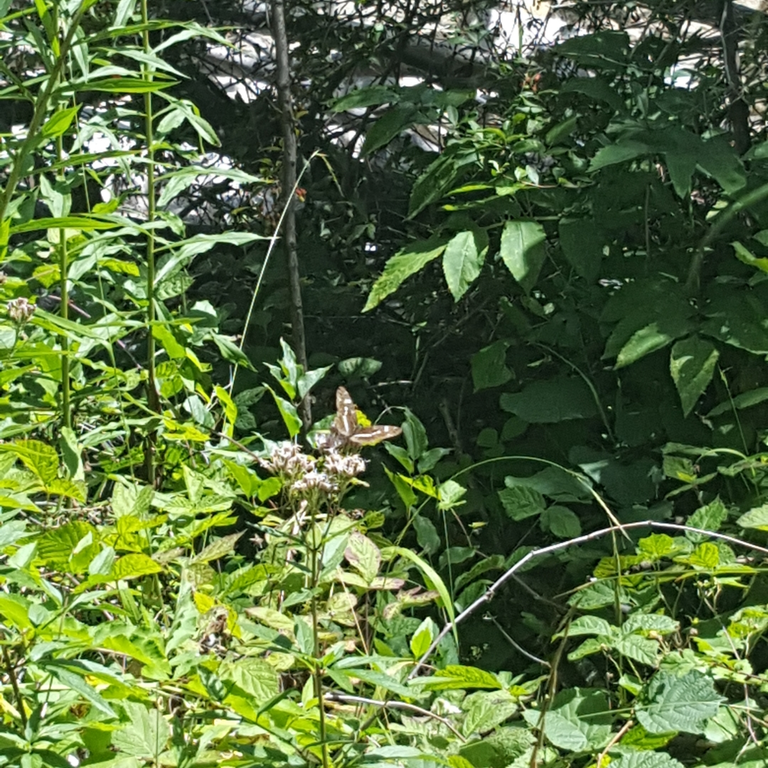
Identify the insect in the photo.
Limenitis camilla (also Ladoga camilla)
